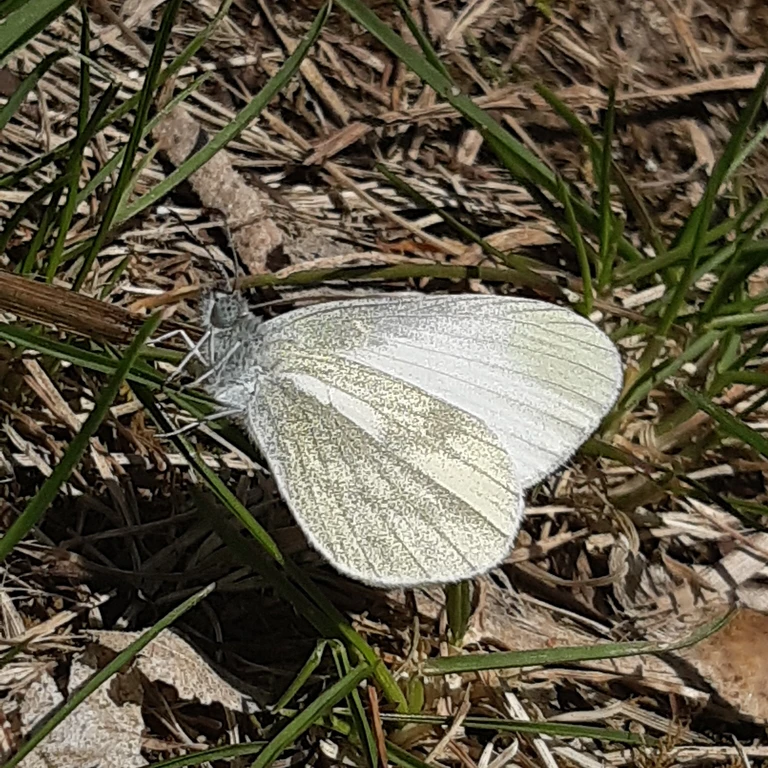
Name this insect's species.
Leptidea sinapis/juvernica
